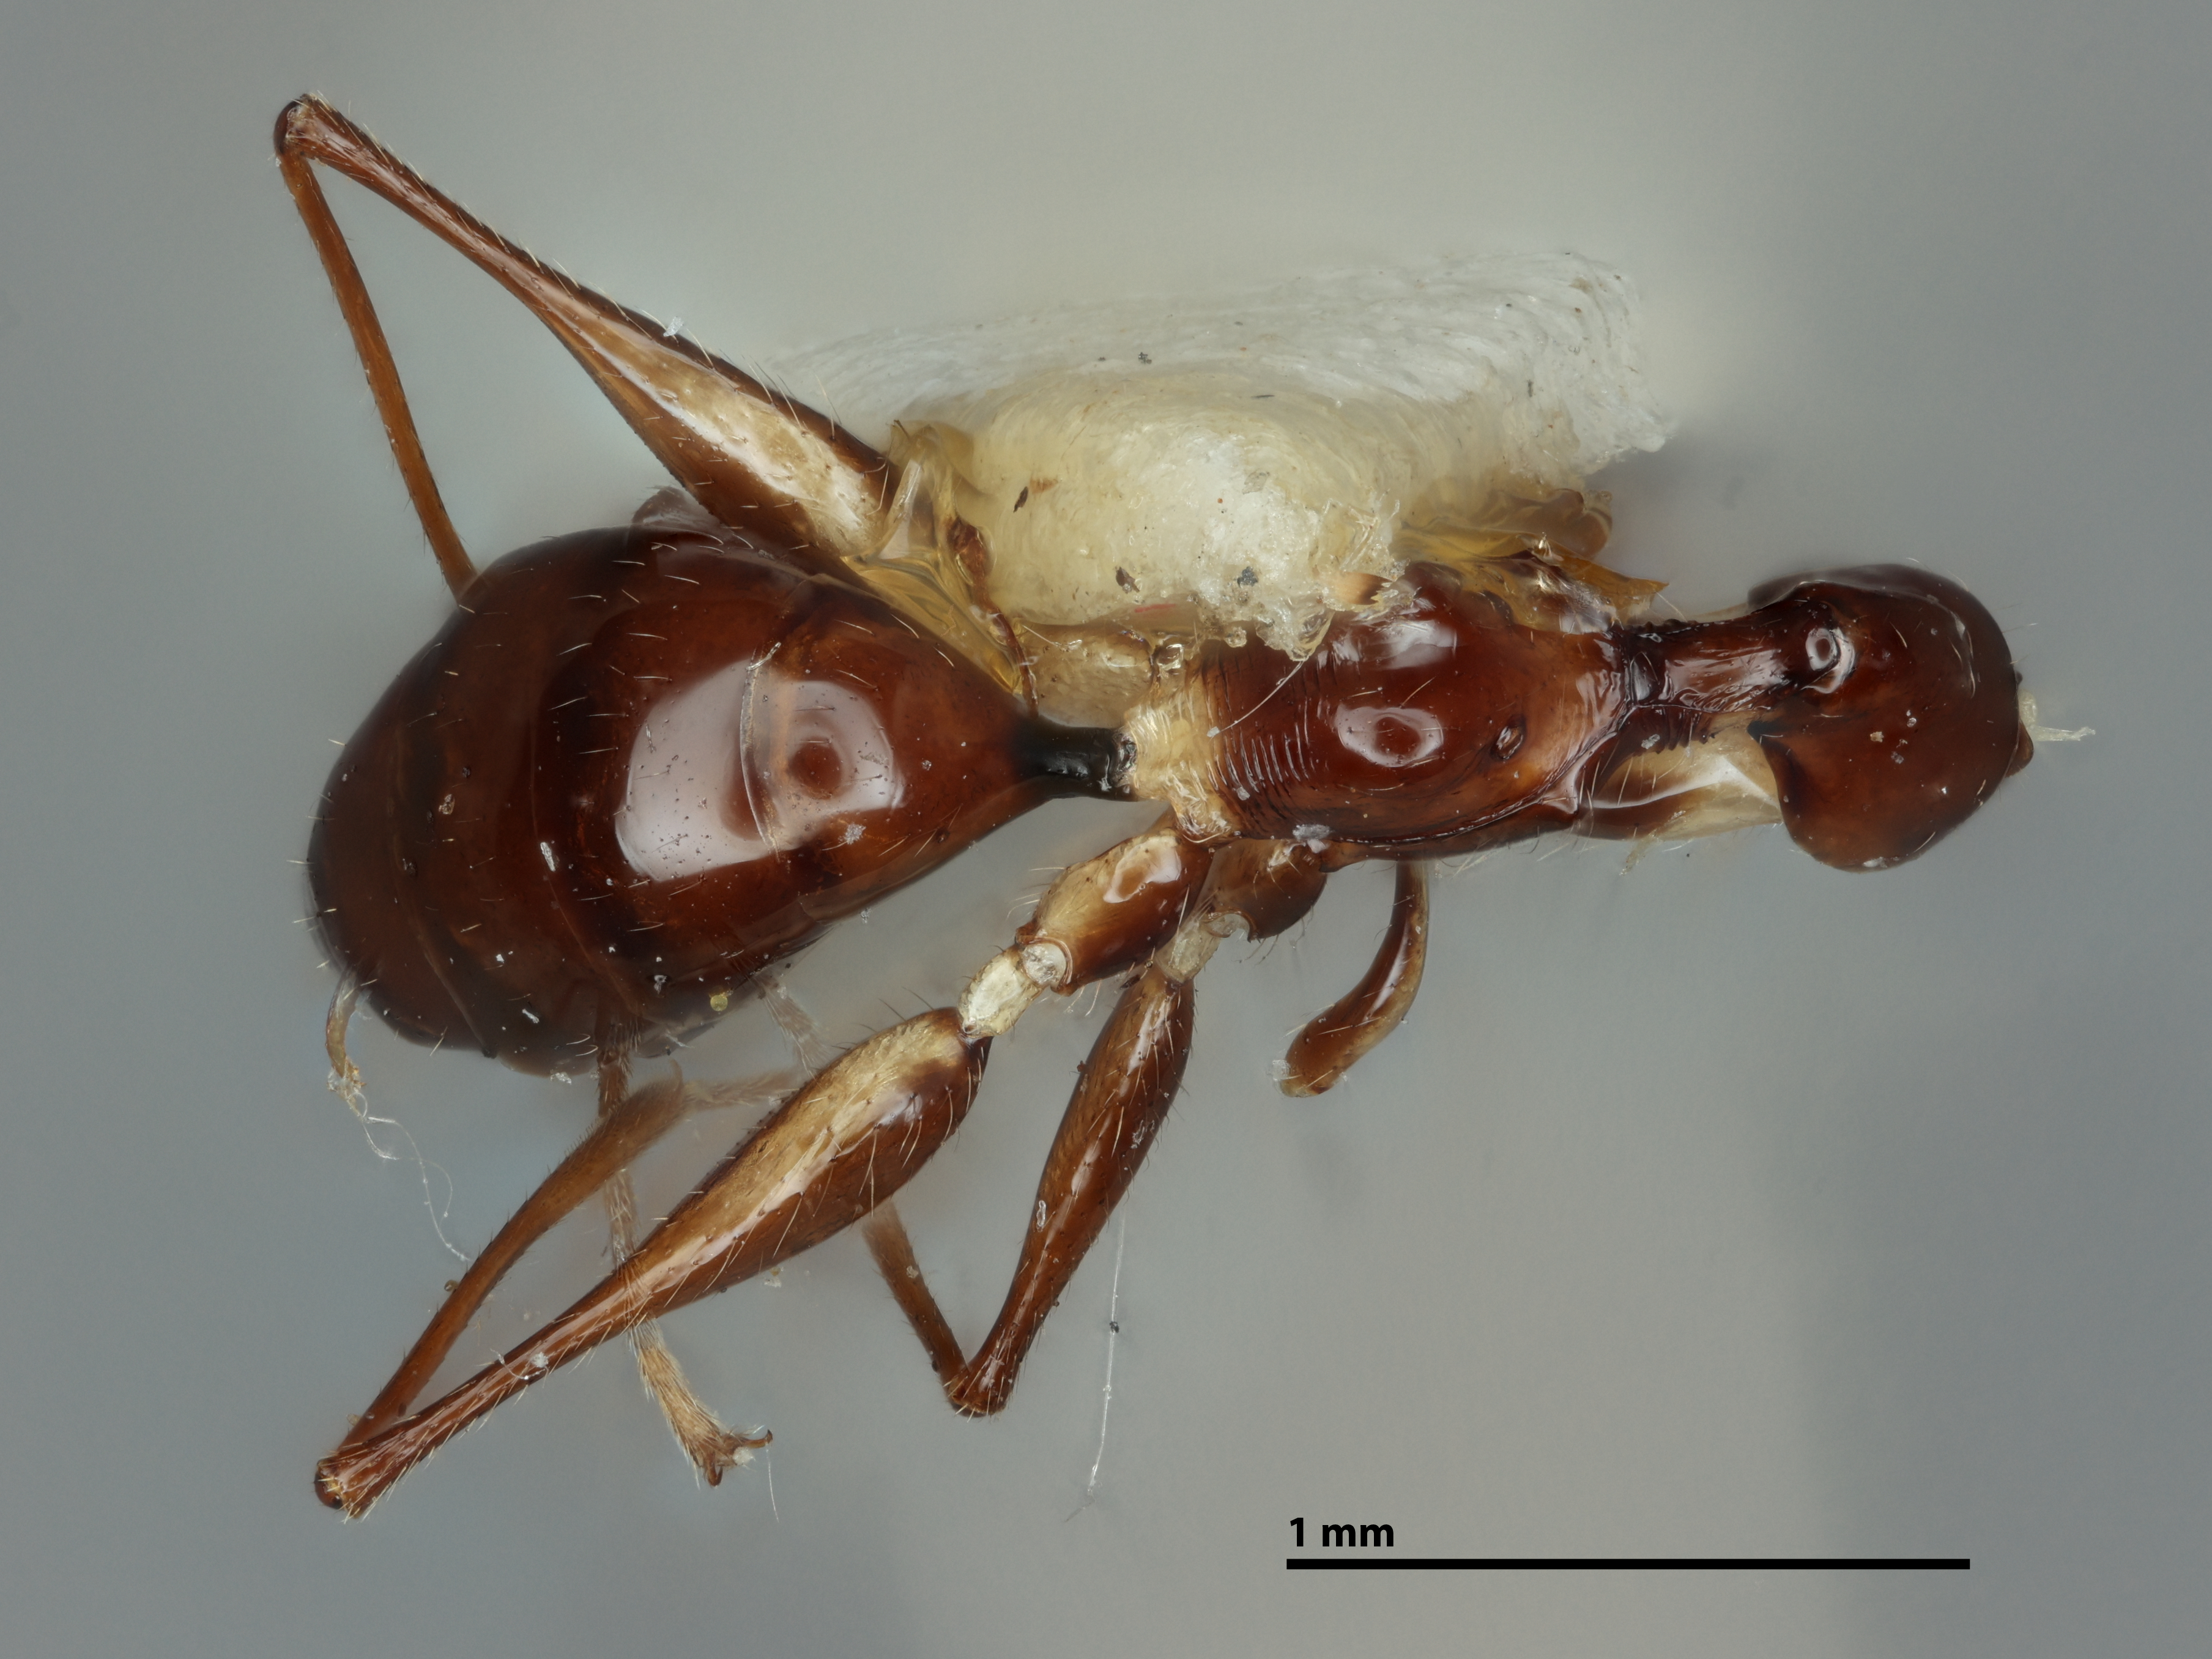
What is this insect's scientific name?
Pseudogonatopus lankae
